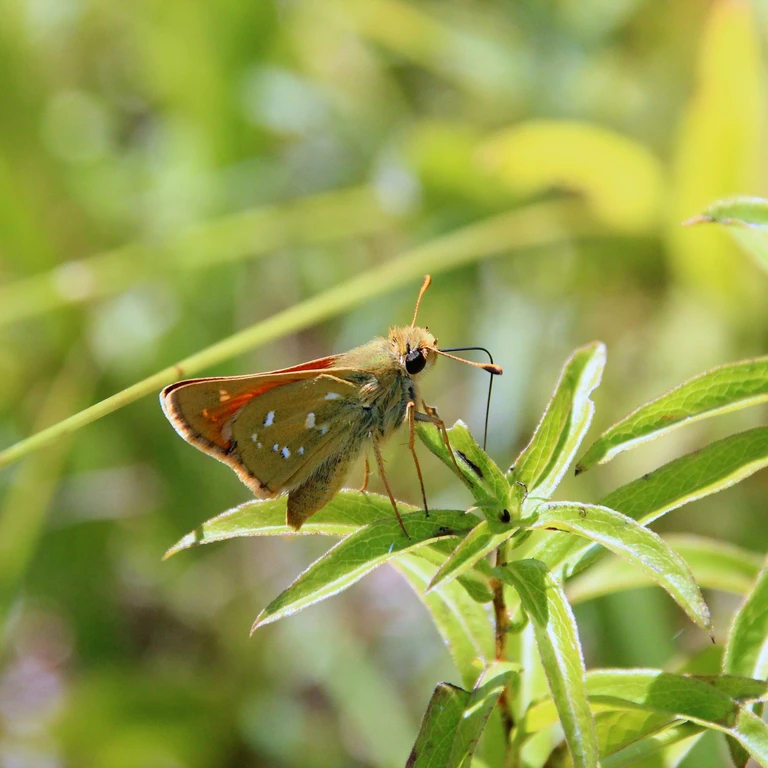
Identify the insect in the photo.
Hesperia comma
